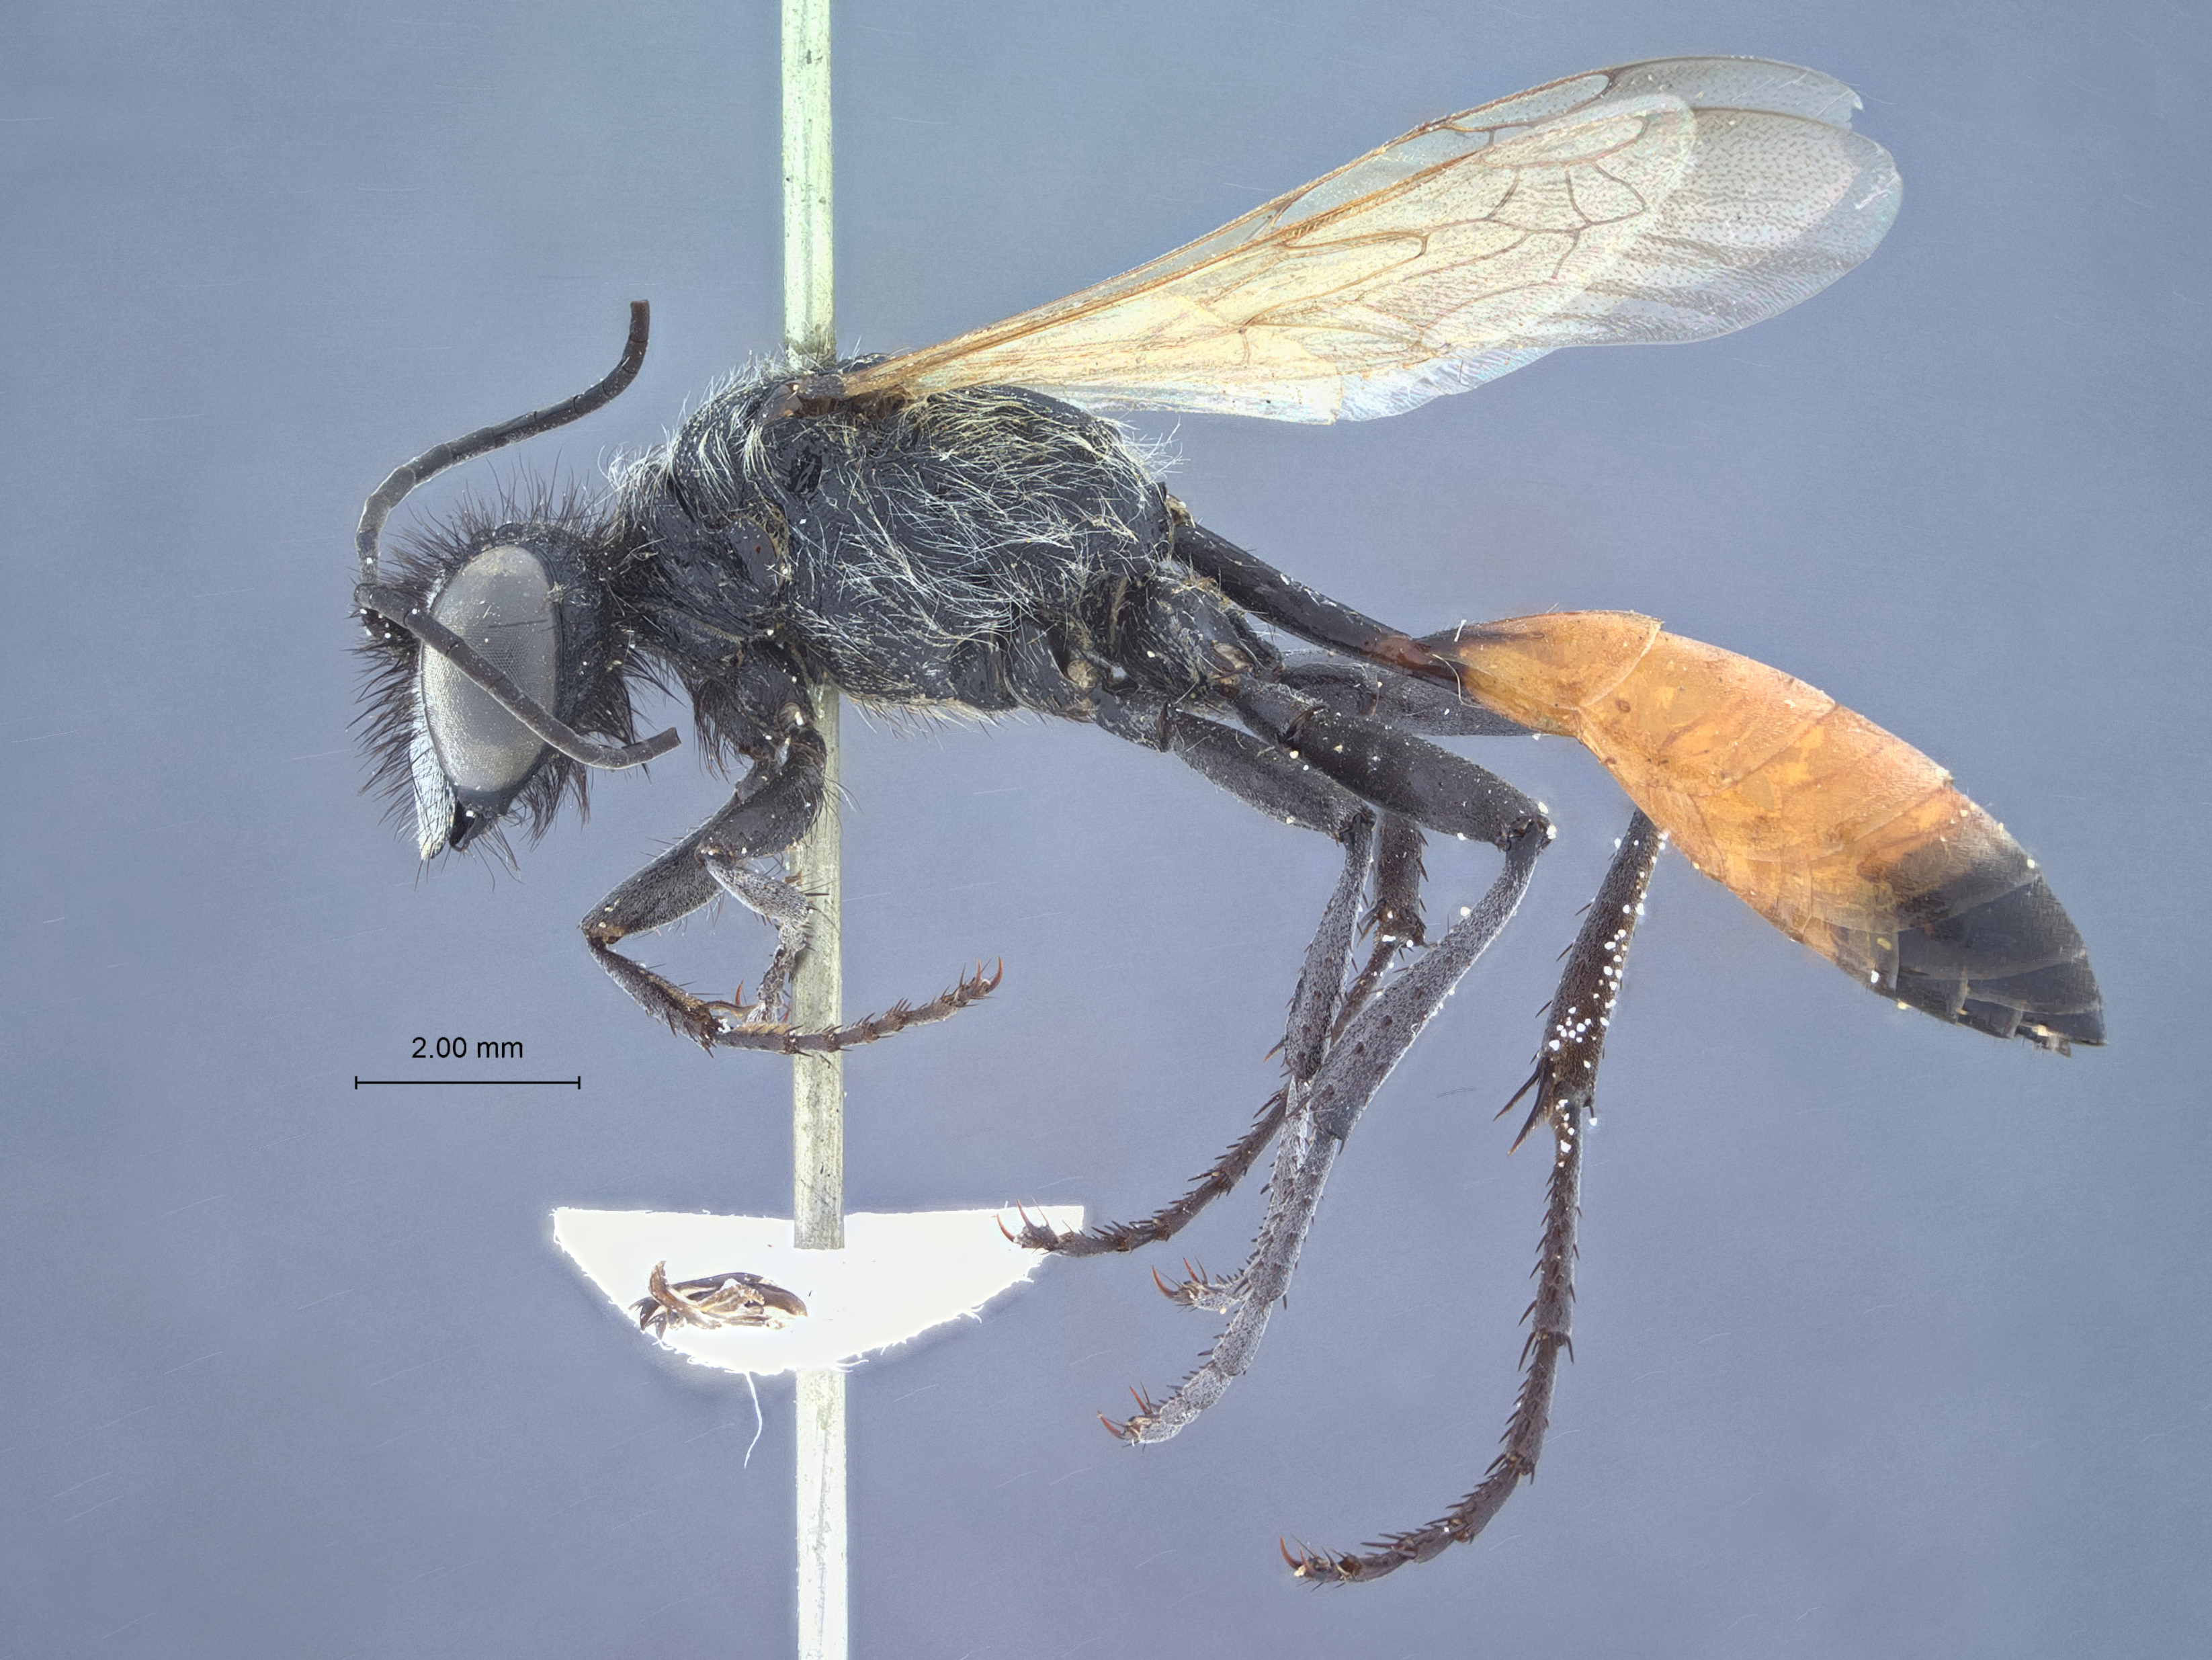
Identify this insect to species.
Ammophila gobiensis
